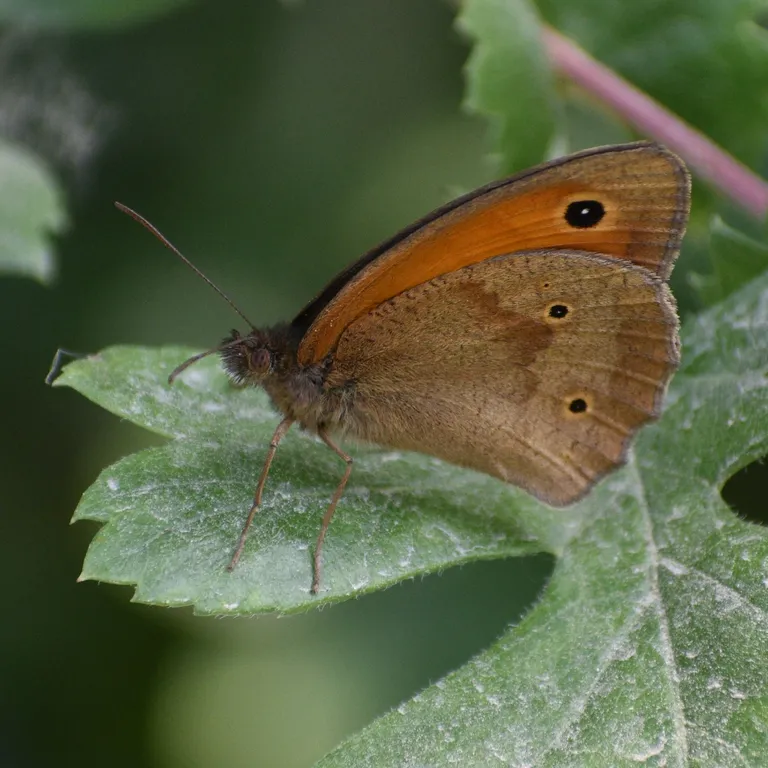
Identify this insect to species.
Maniola jurtina
